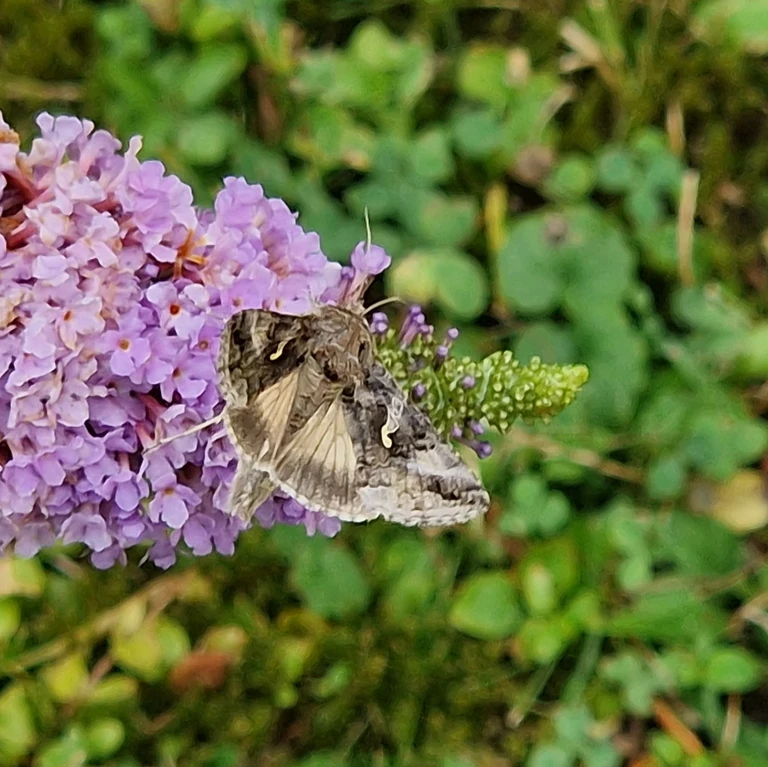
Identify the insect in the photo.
Autographa gamma
